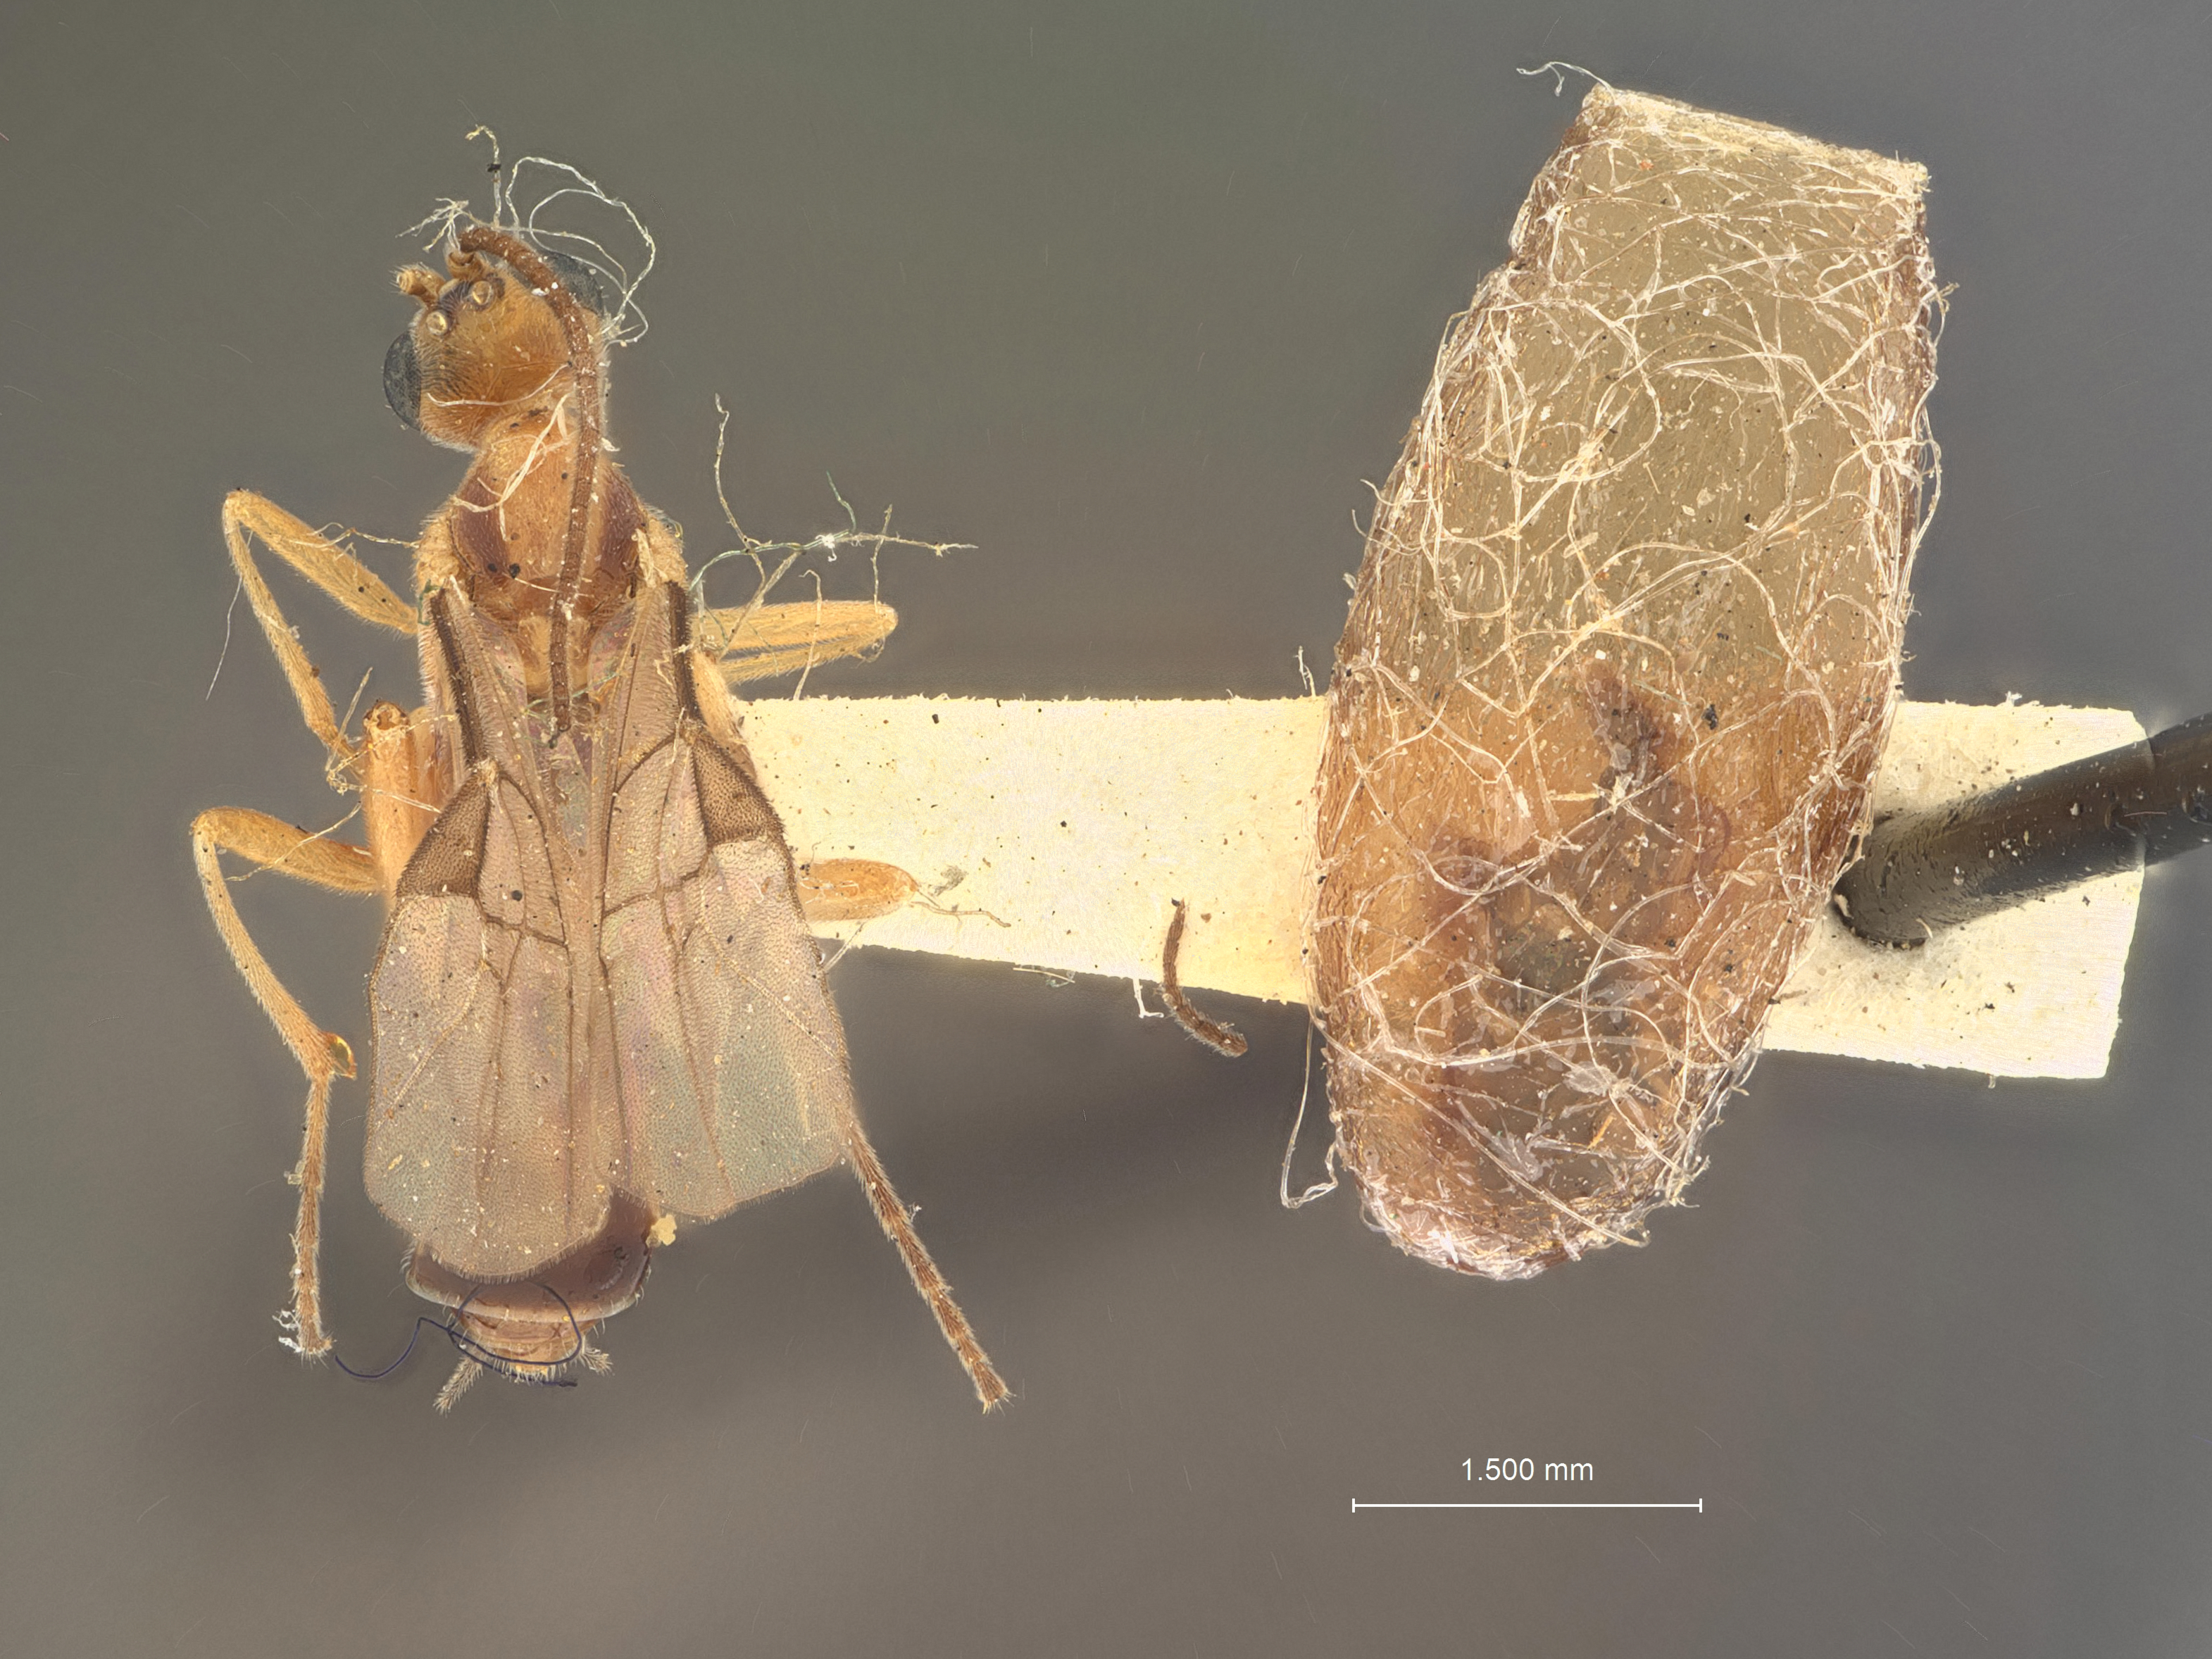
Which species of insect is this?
Meteorus triangularis
